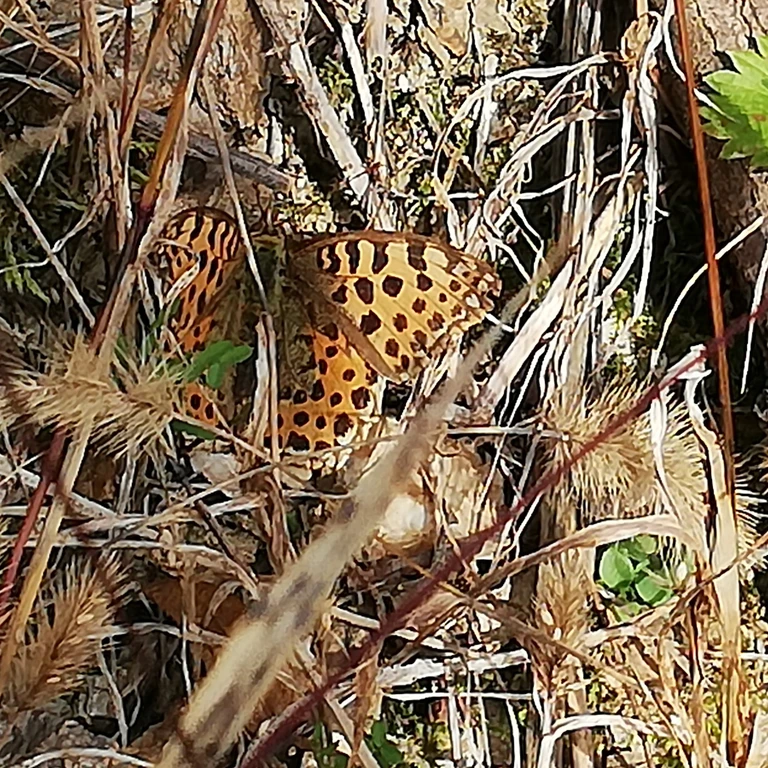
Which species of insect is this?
Issoria lathonia
